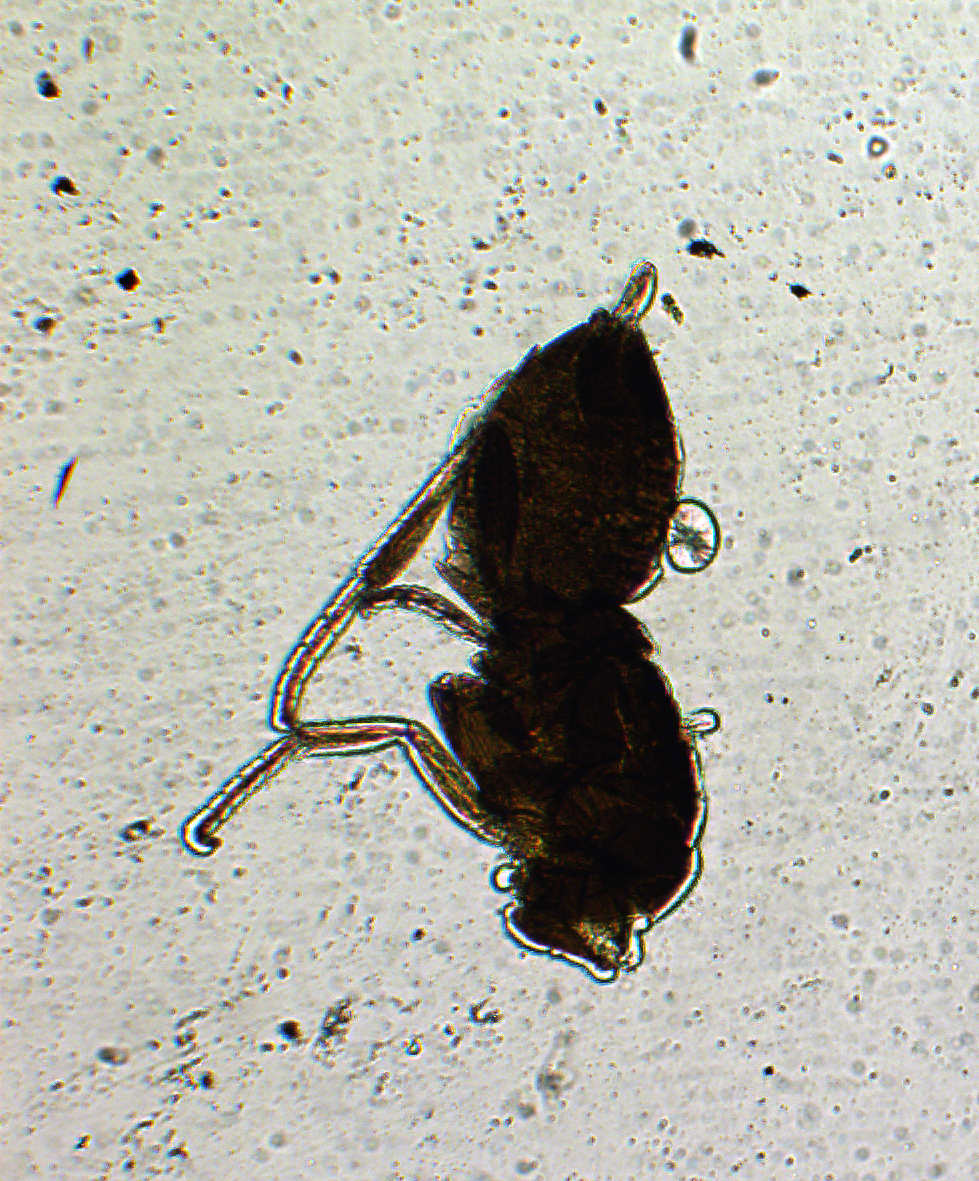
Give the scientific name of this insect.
Tricnemus peninsularis
